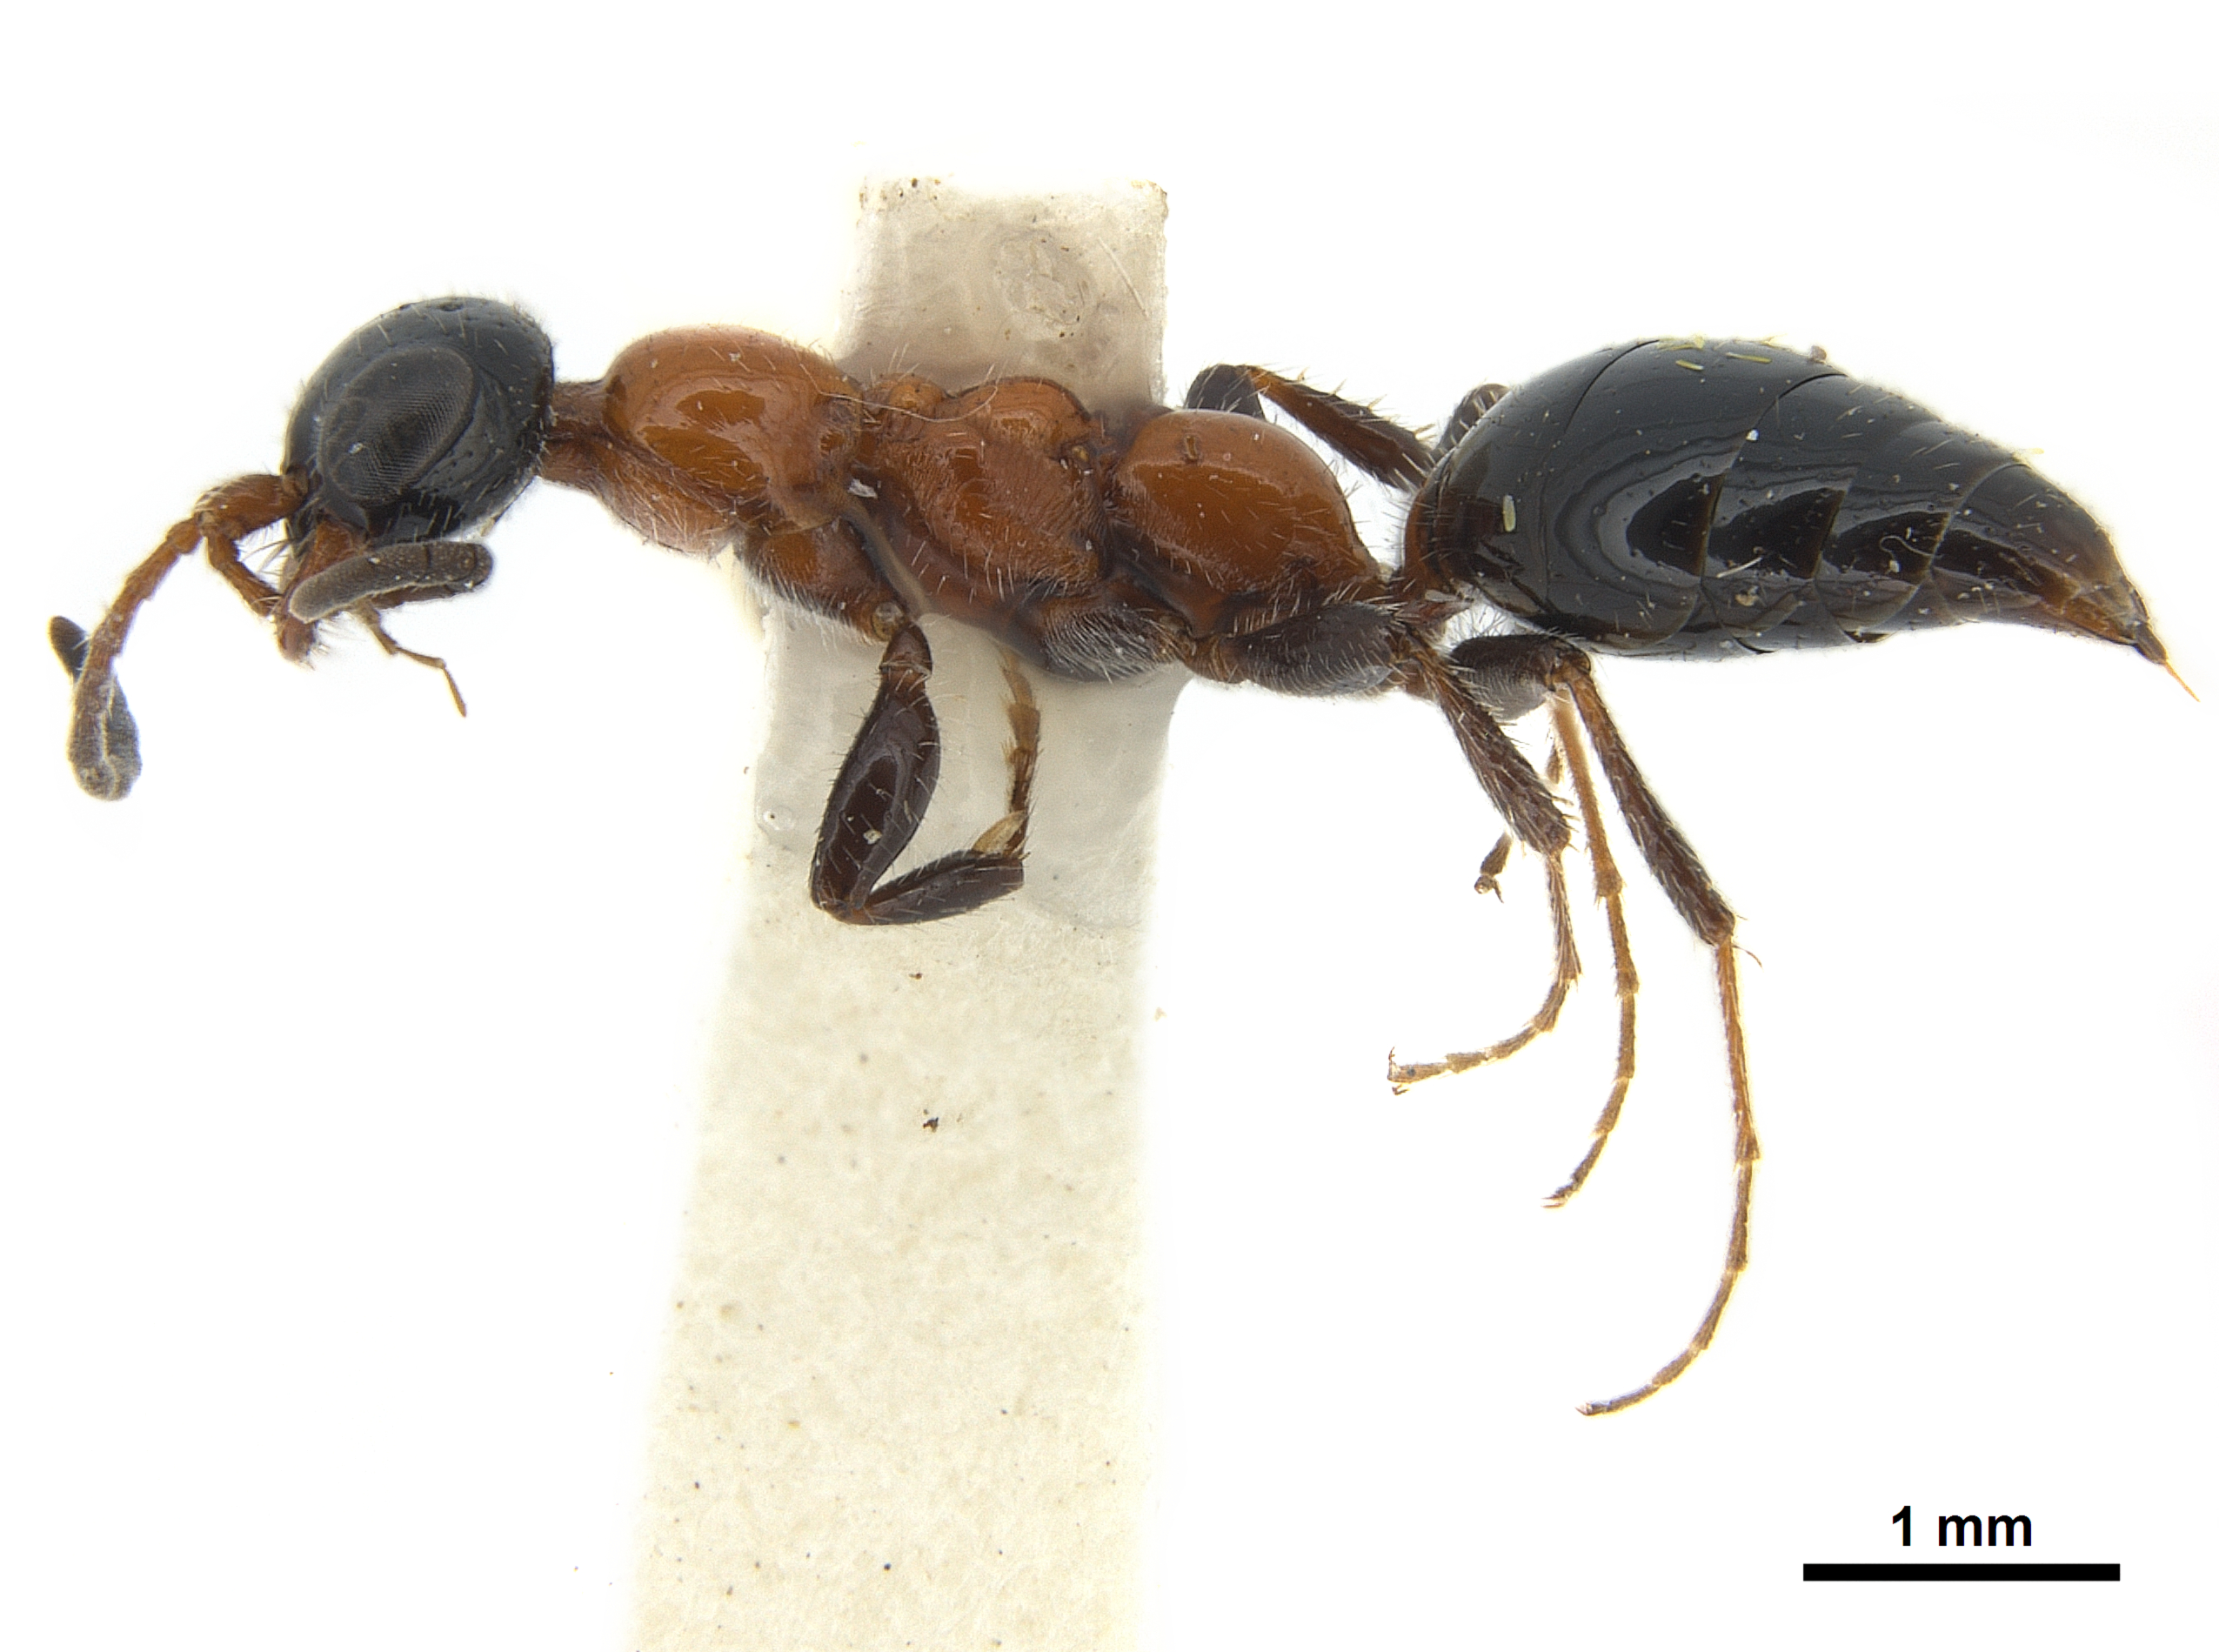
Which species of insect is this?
Methocha litoralis
